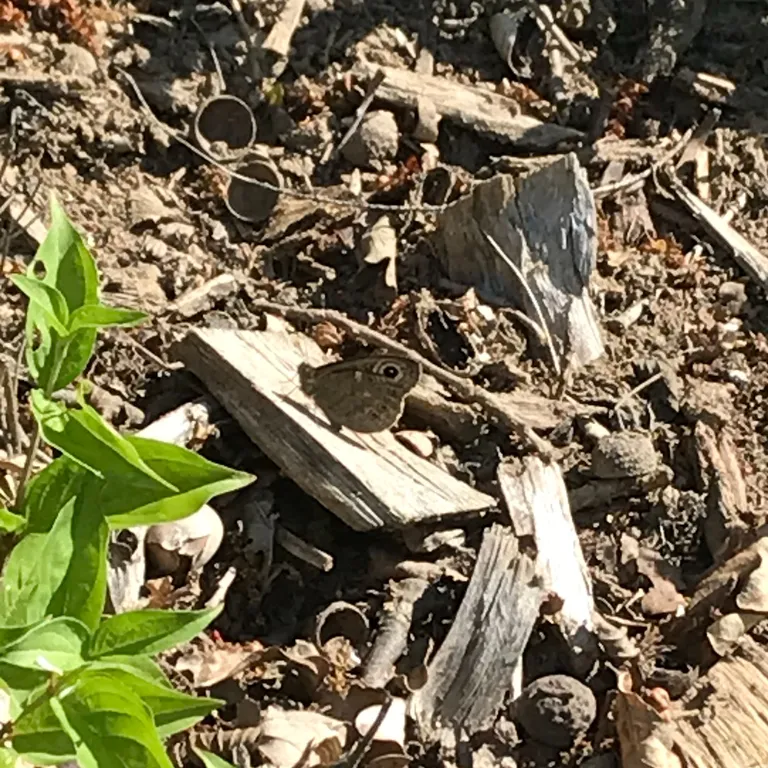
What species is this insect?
Lasiommata maera (also Pararge maera)
